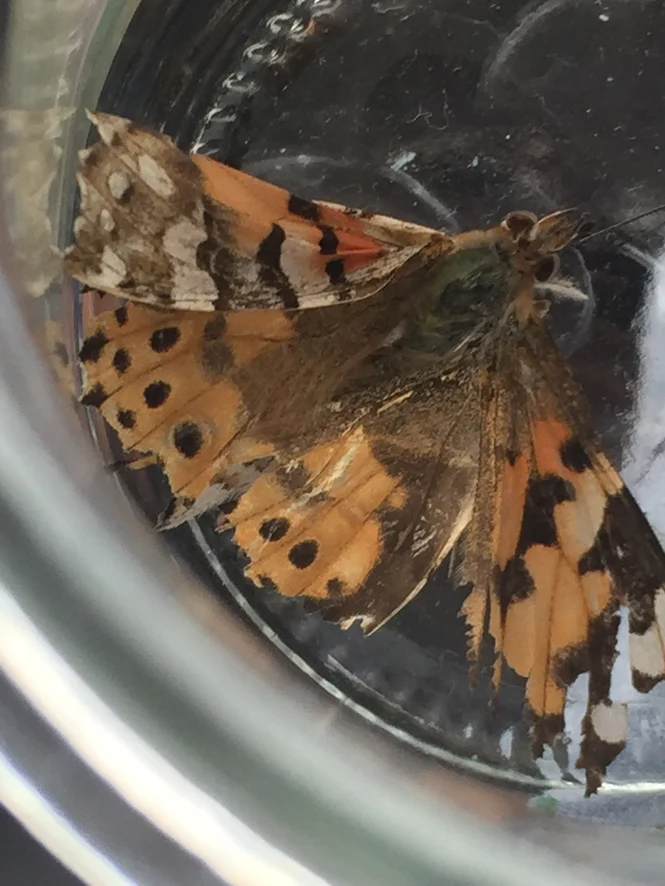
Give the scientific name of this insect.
Vanessa cardui
